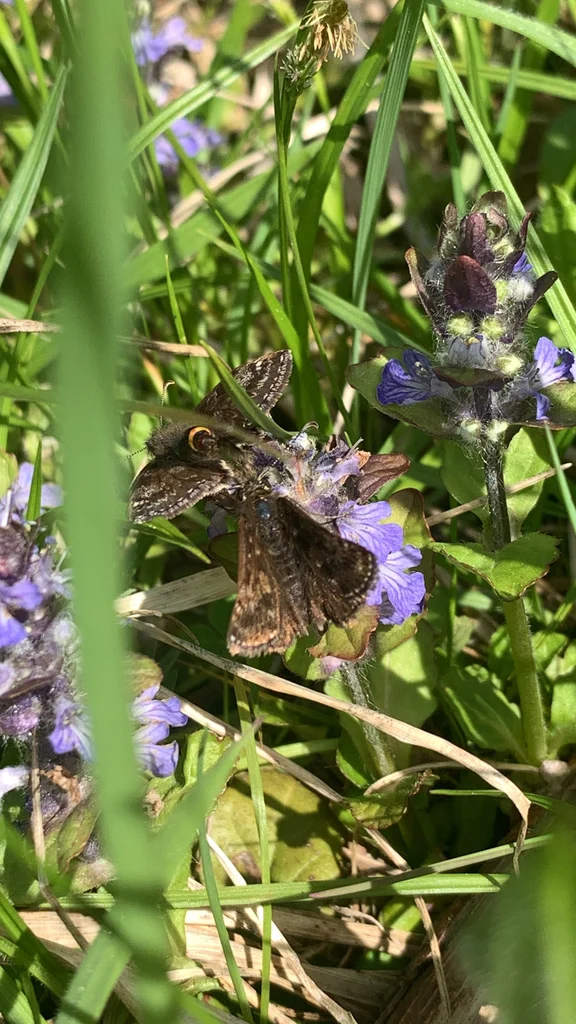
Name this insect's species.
Erynnis tages
